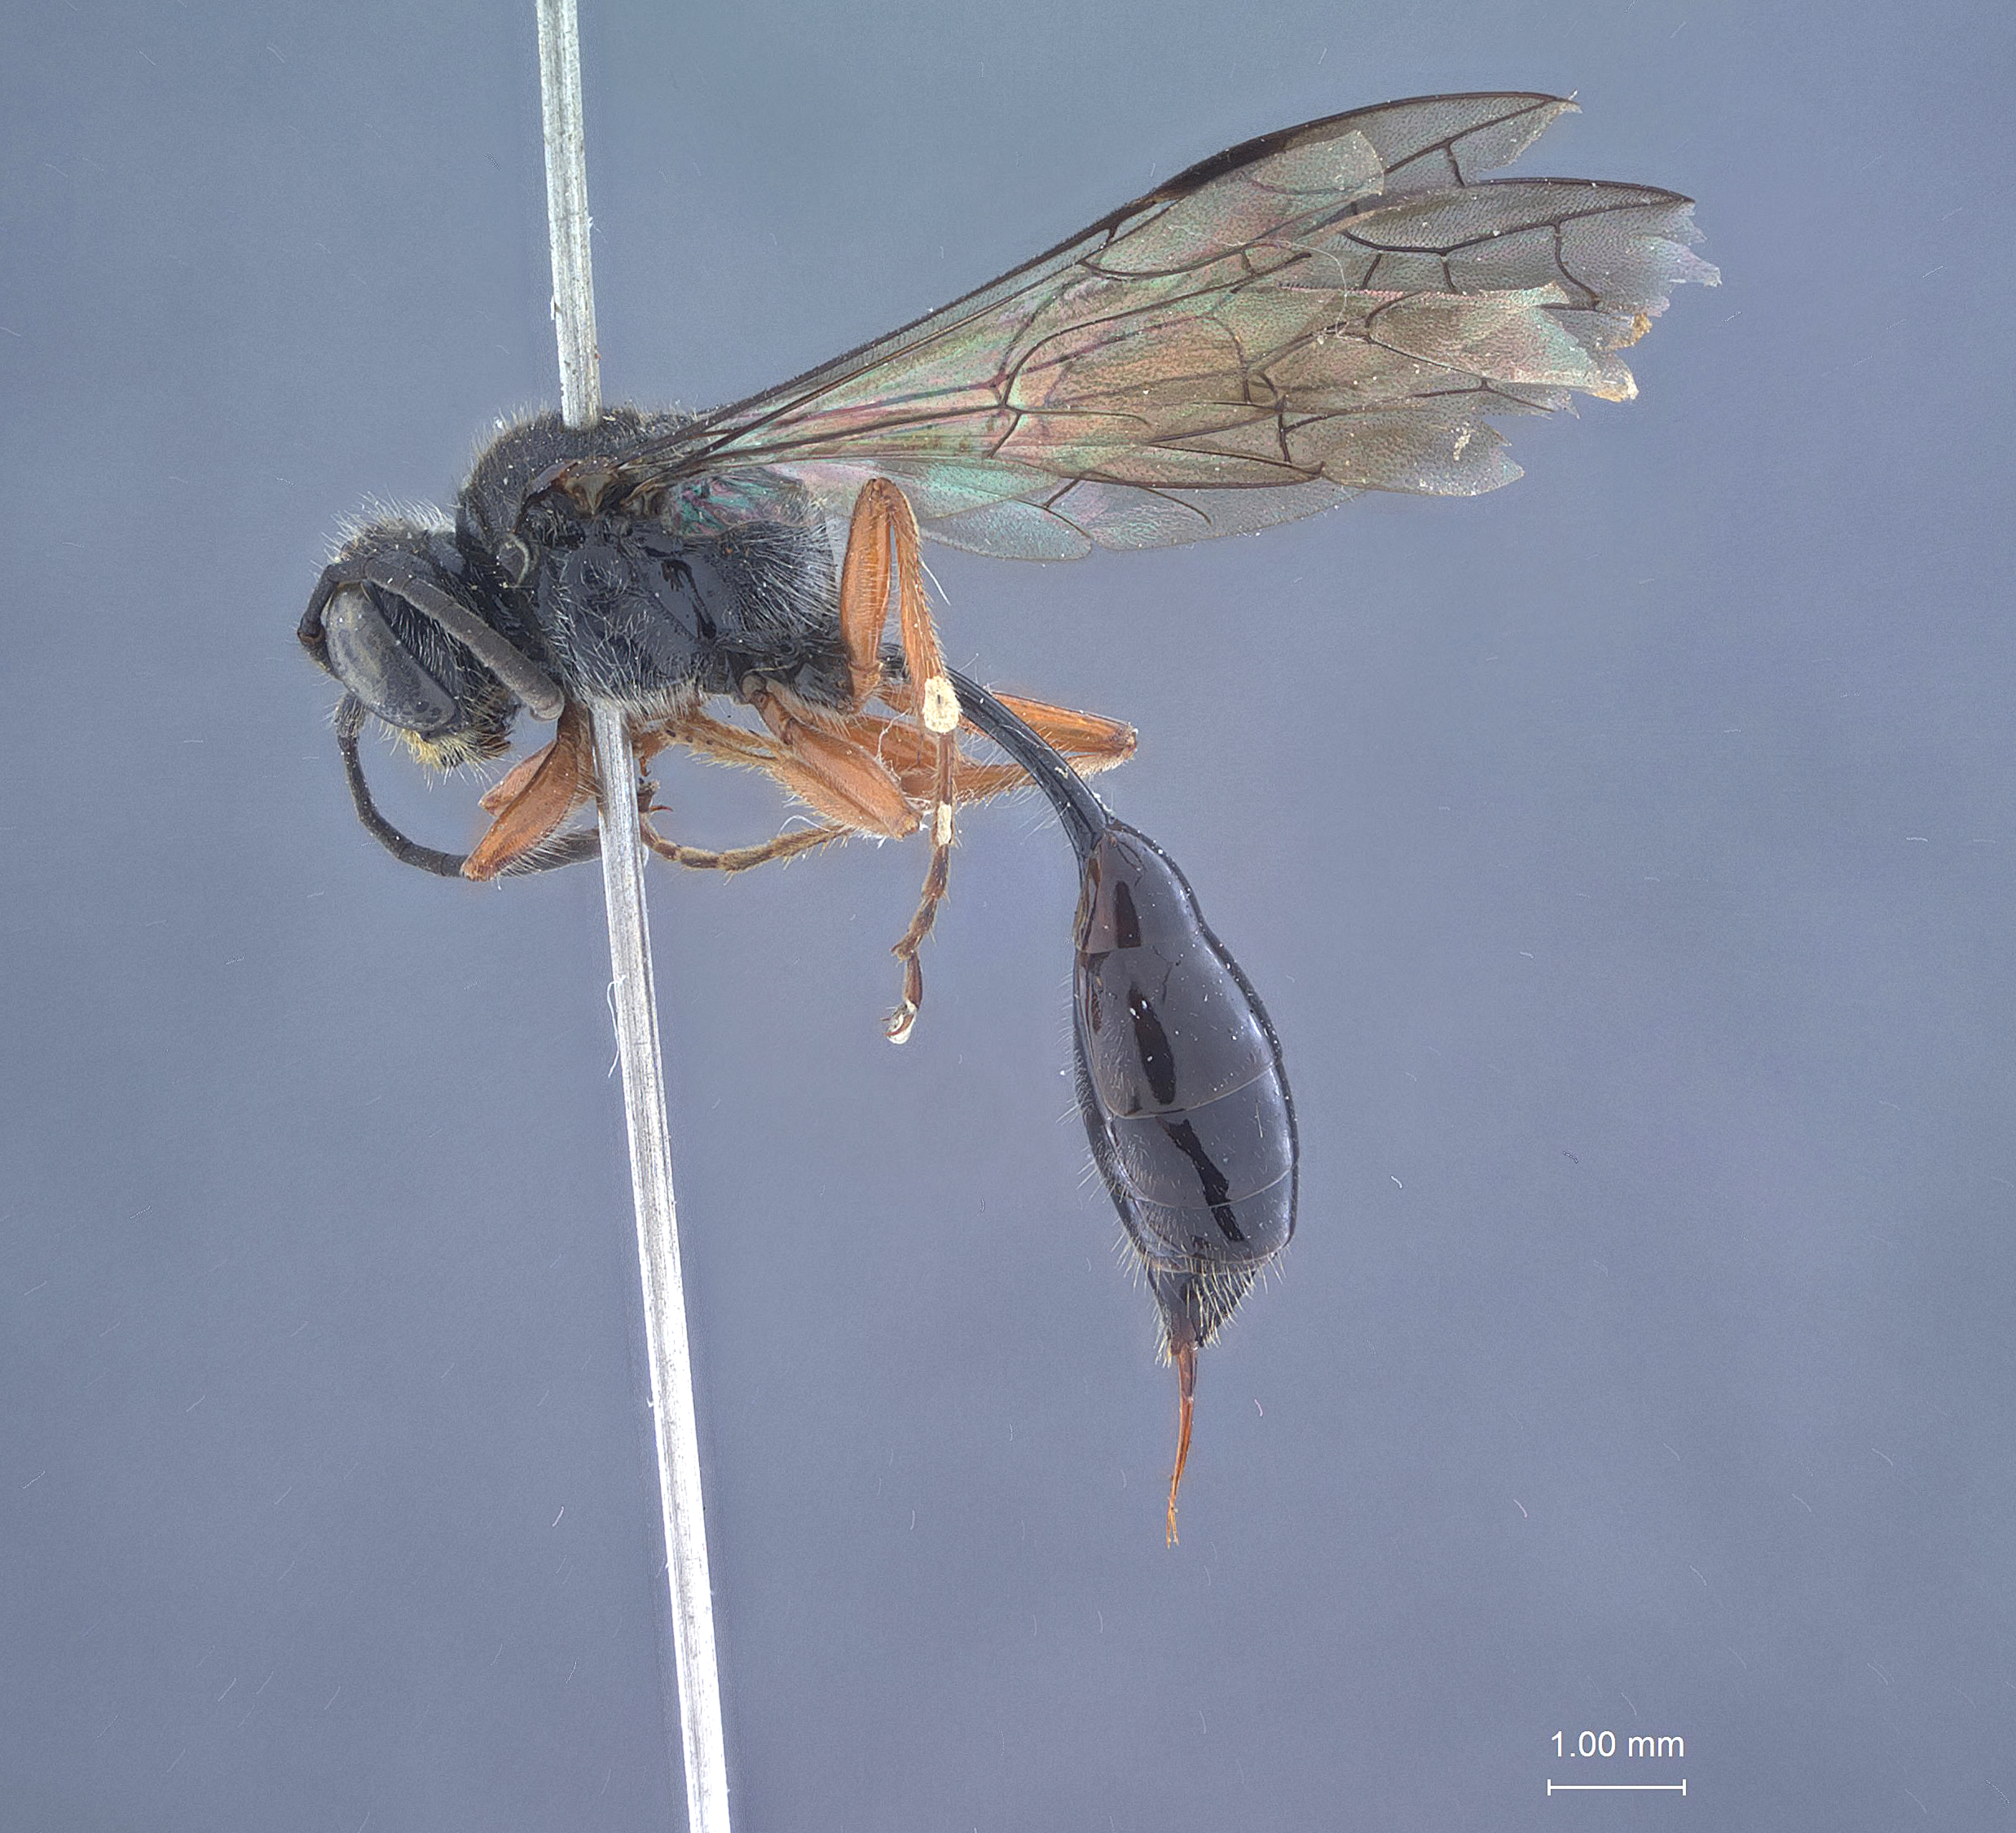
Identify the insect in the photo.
Mimesa politiventris
